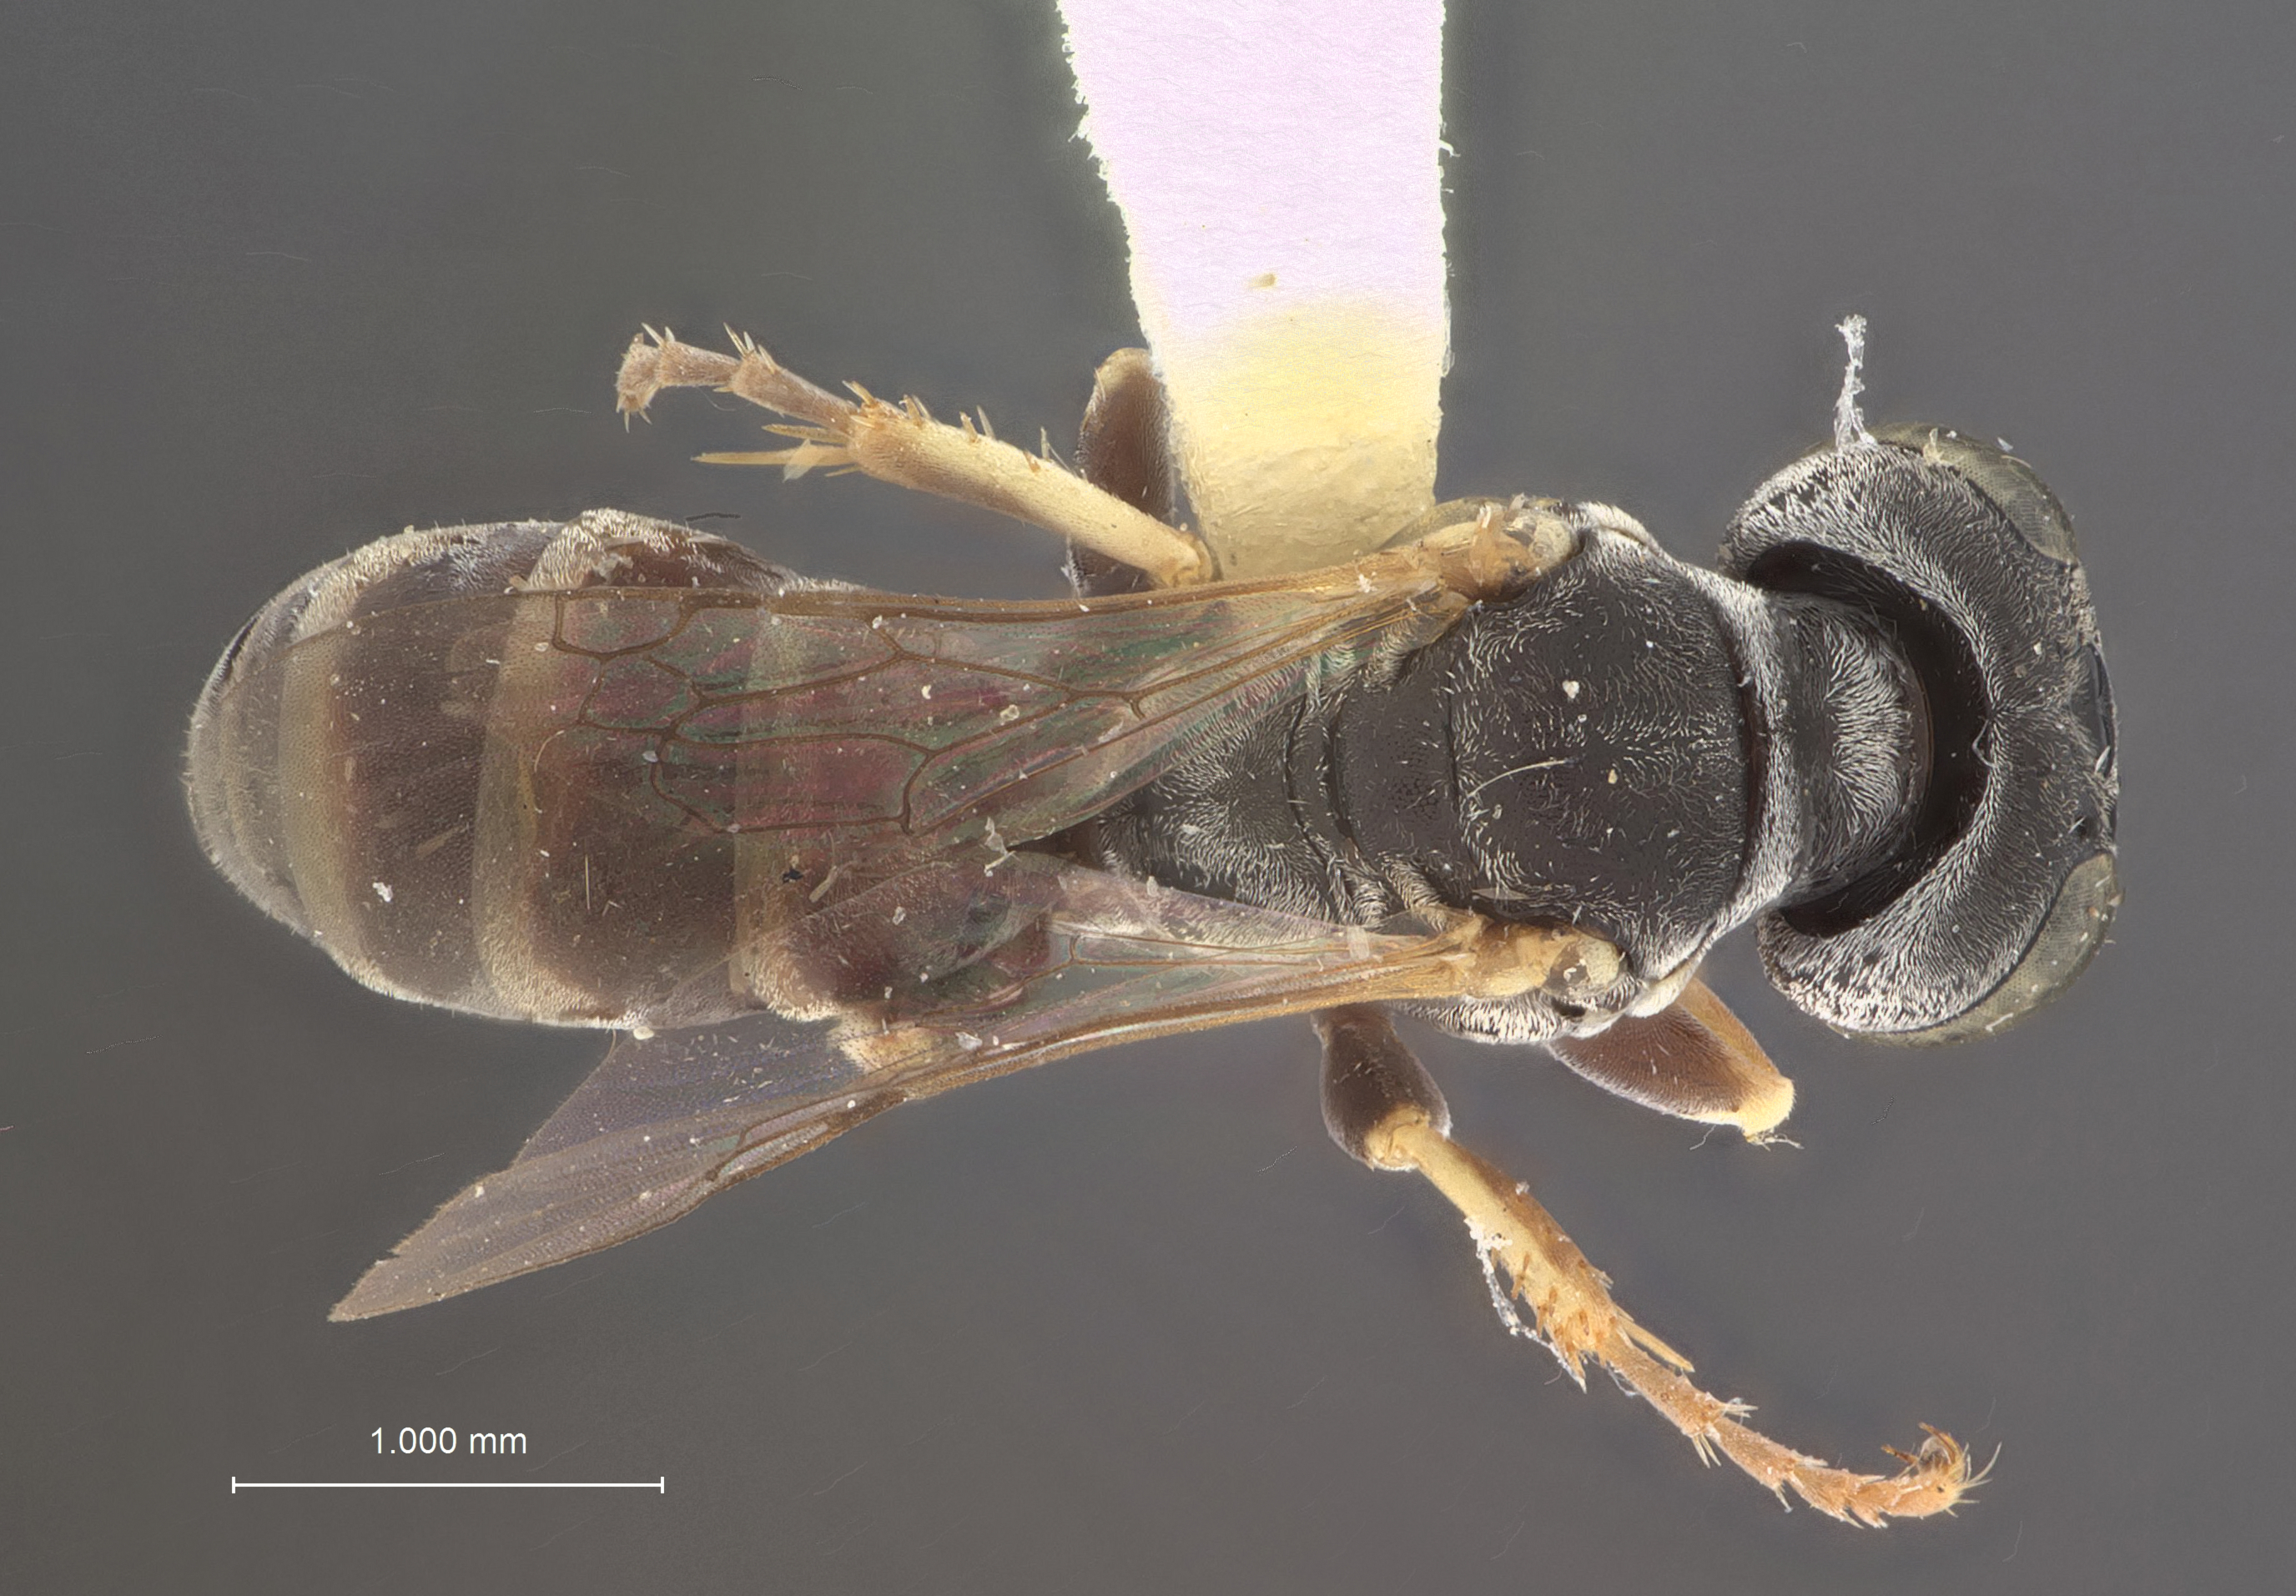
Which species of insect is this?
Gastrosericus vedda
